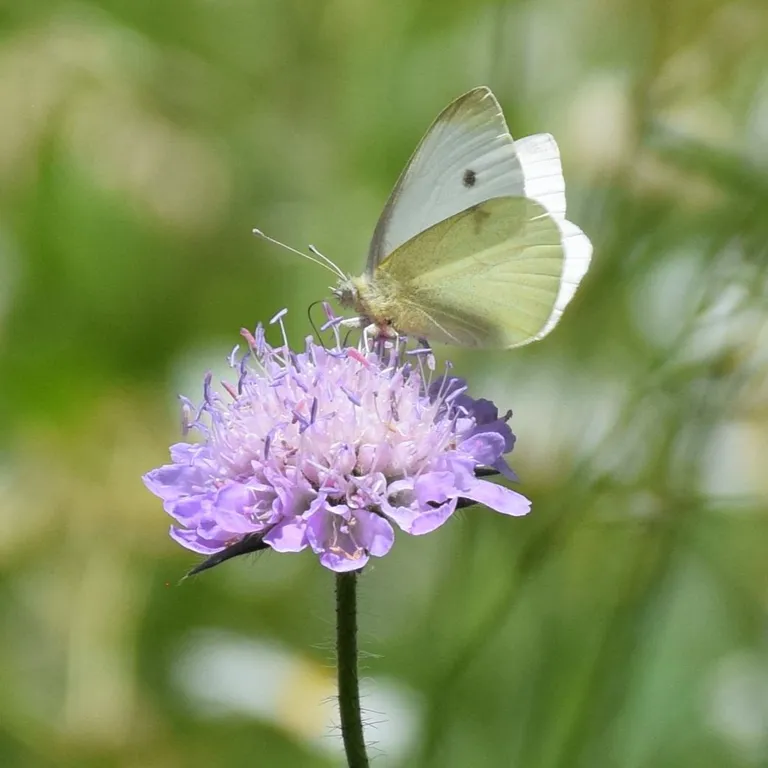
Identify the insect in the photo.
Pieris rapae
